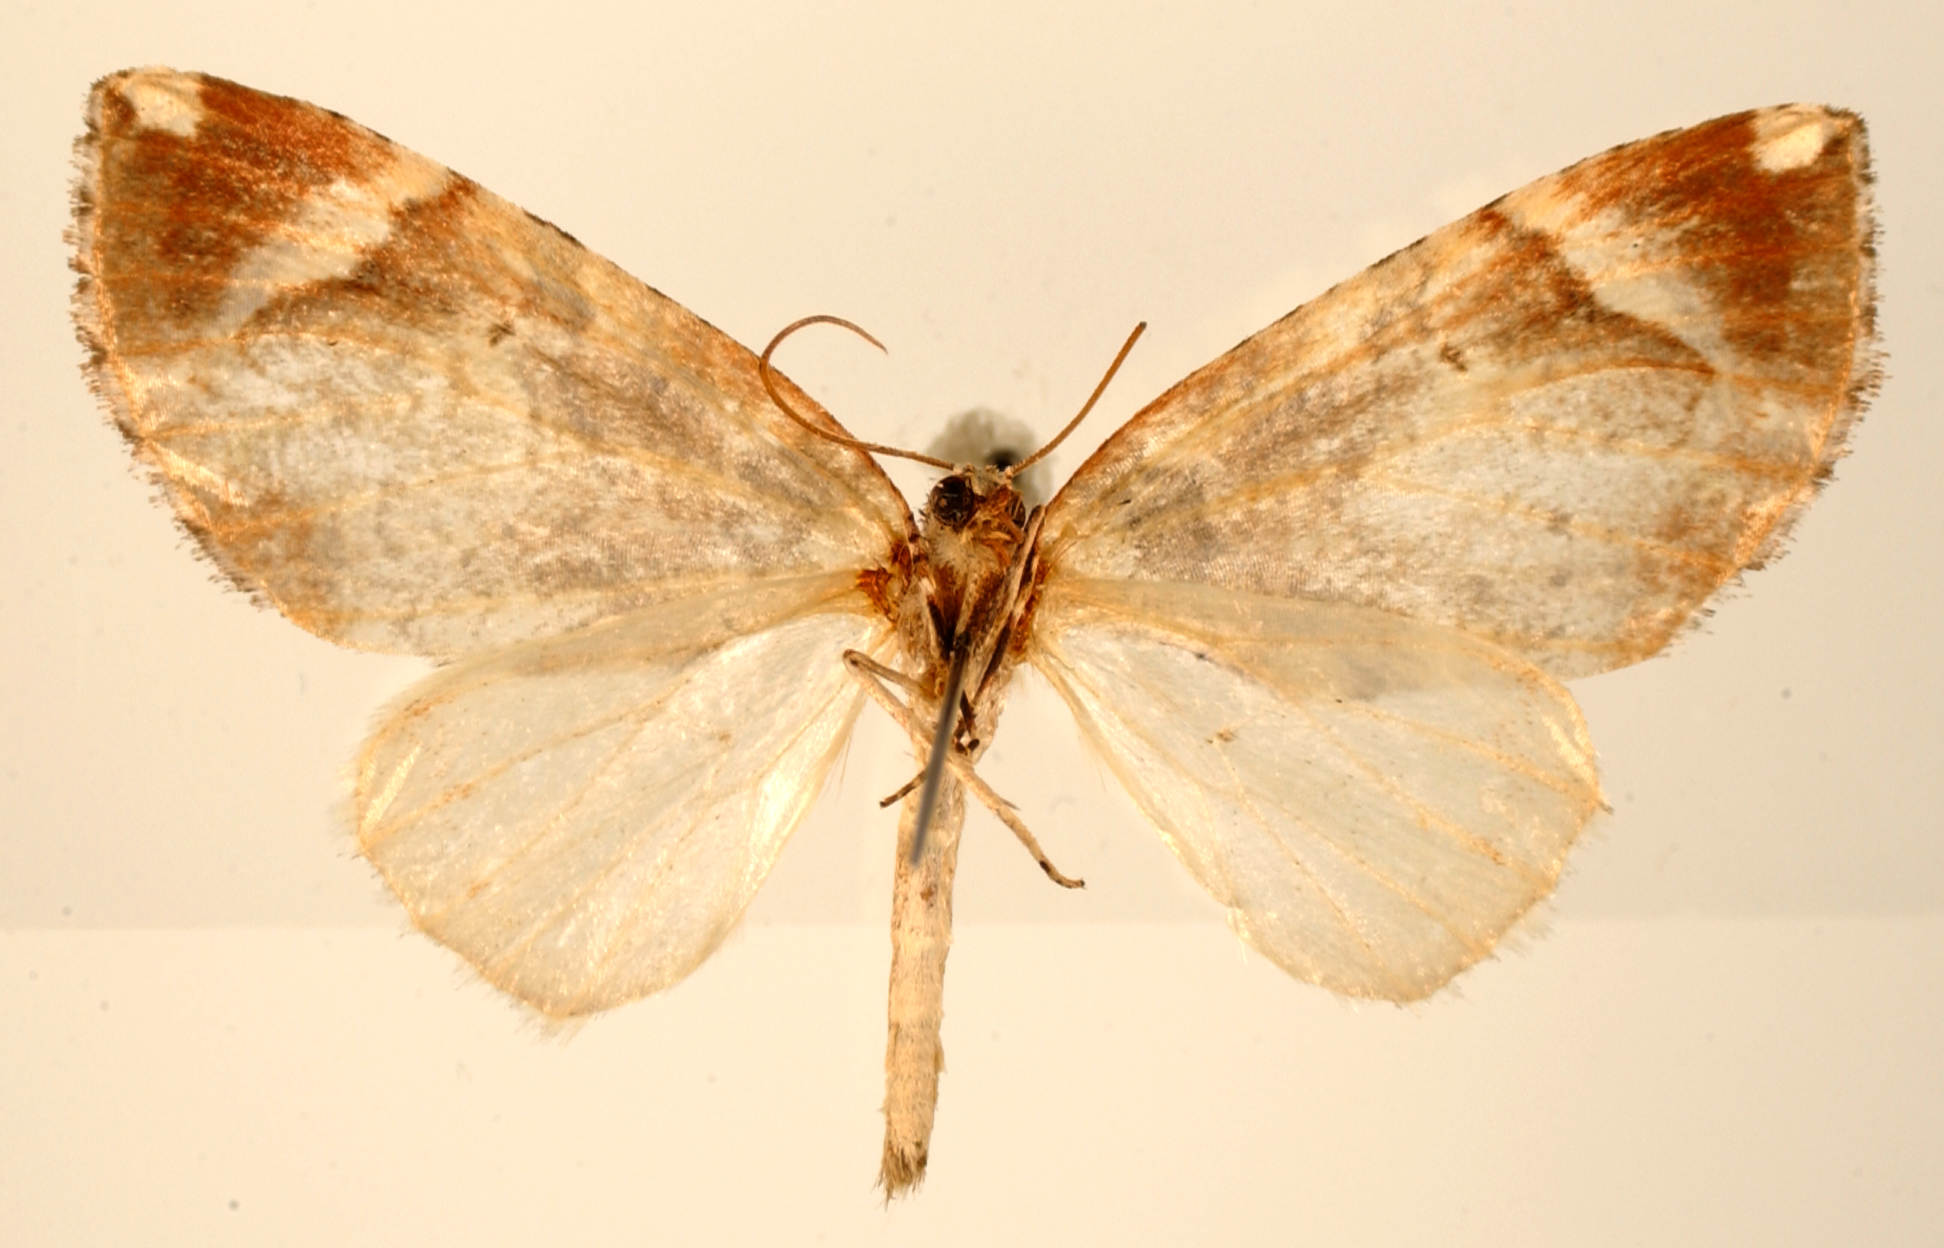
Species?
Anaitis subrufata
